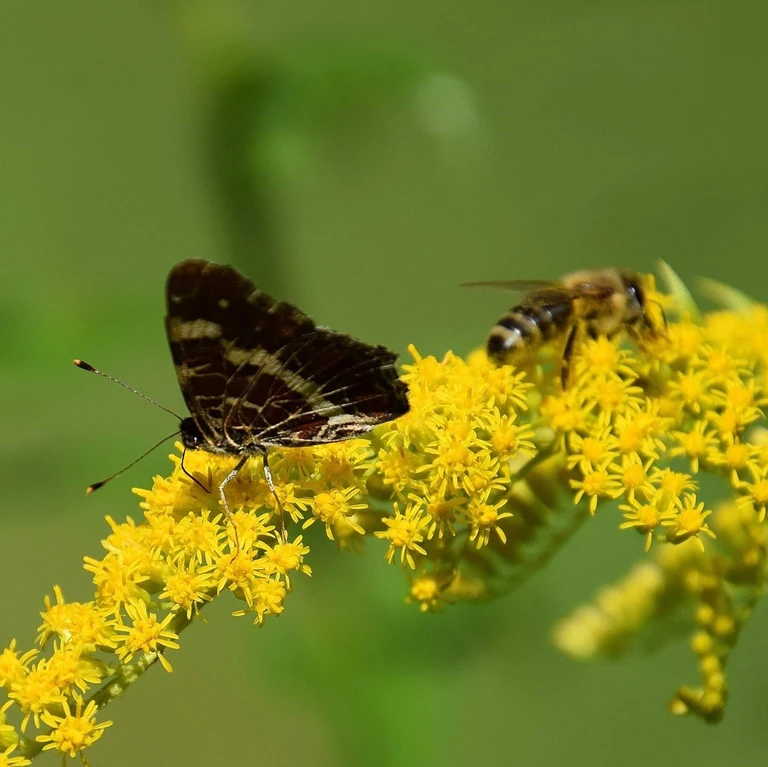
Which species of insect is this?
Araschnia levana
